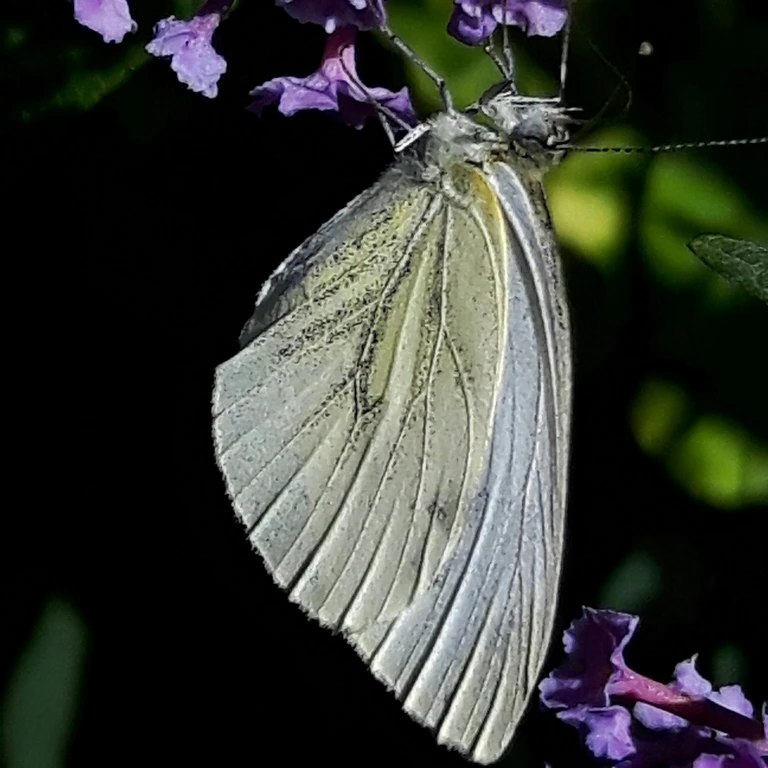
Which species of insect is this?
Pieris napi
